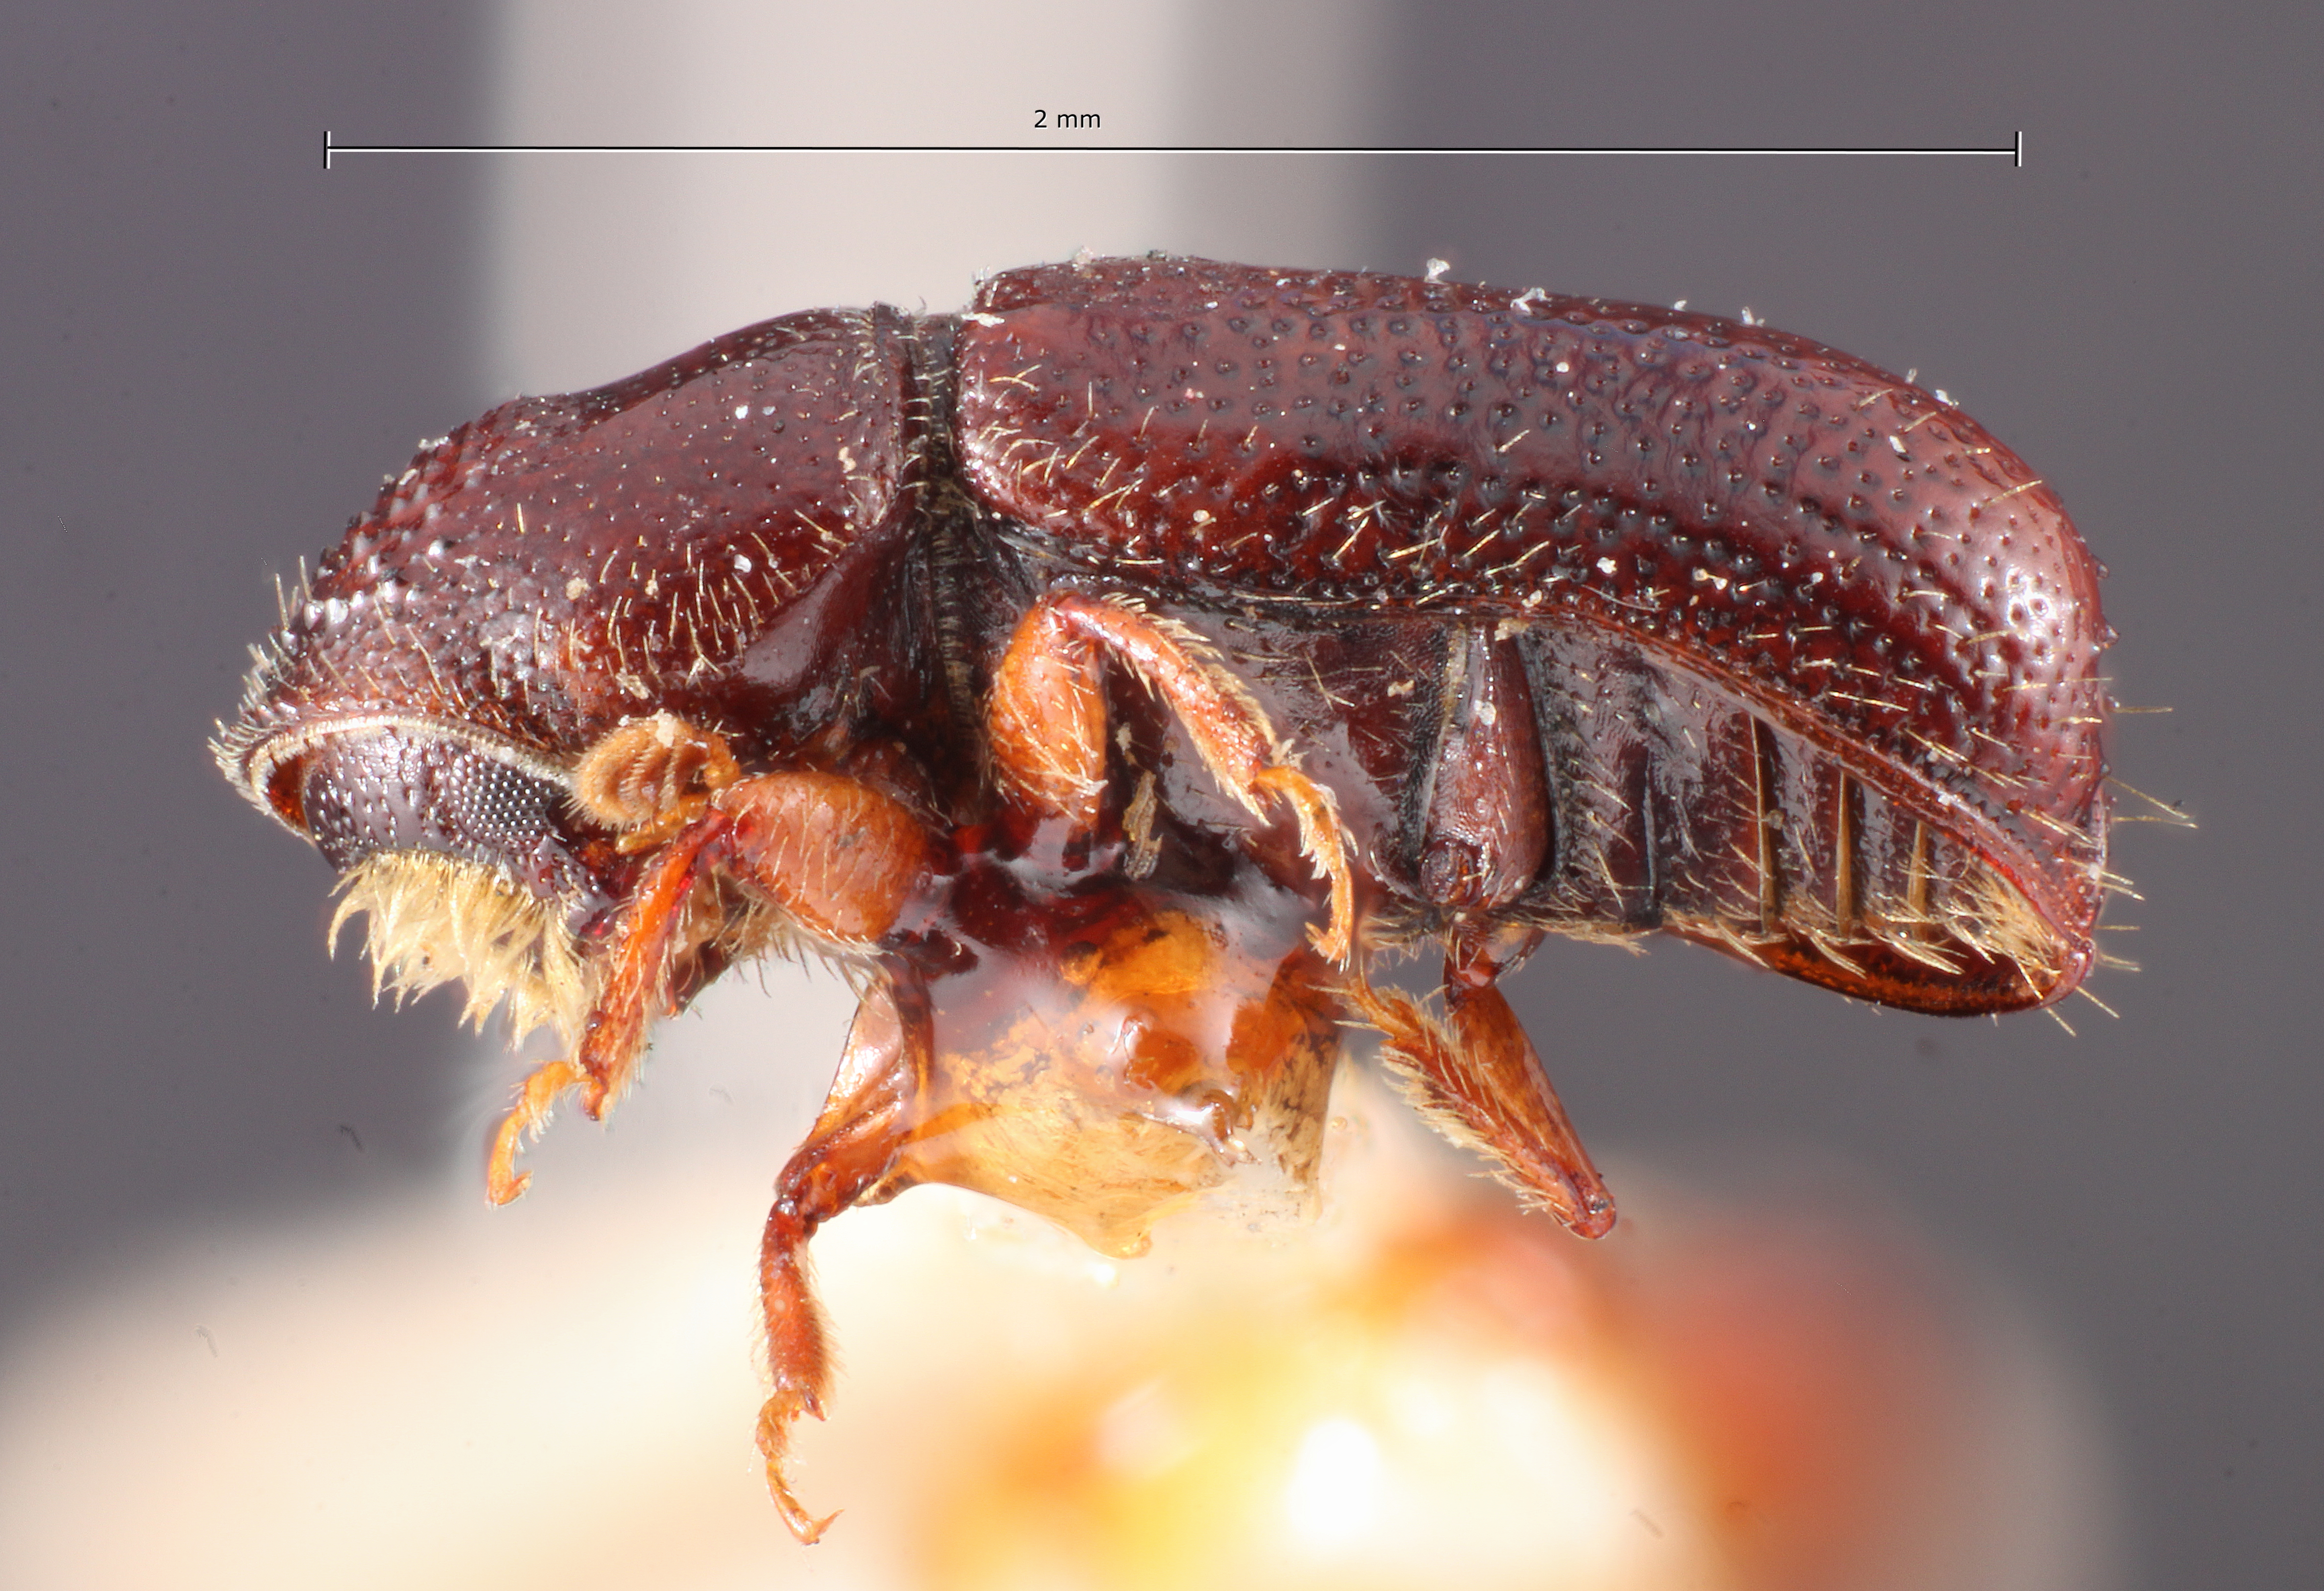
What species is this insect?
Pityophthorus cognatus
